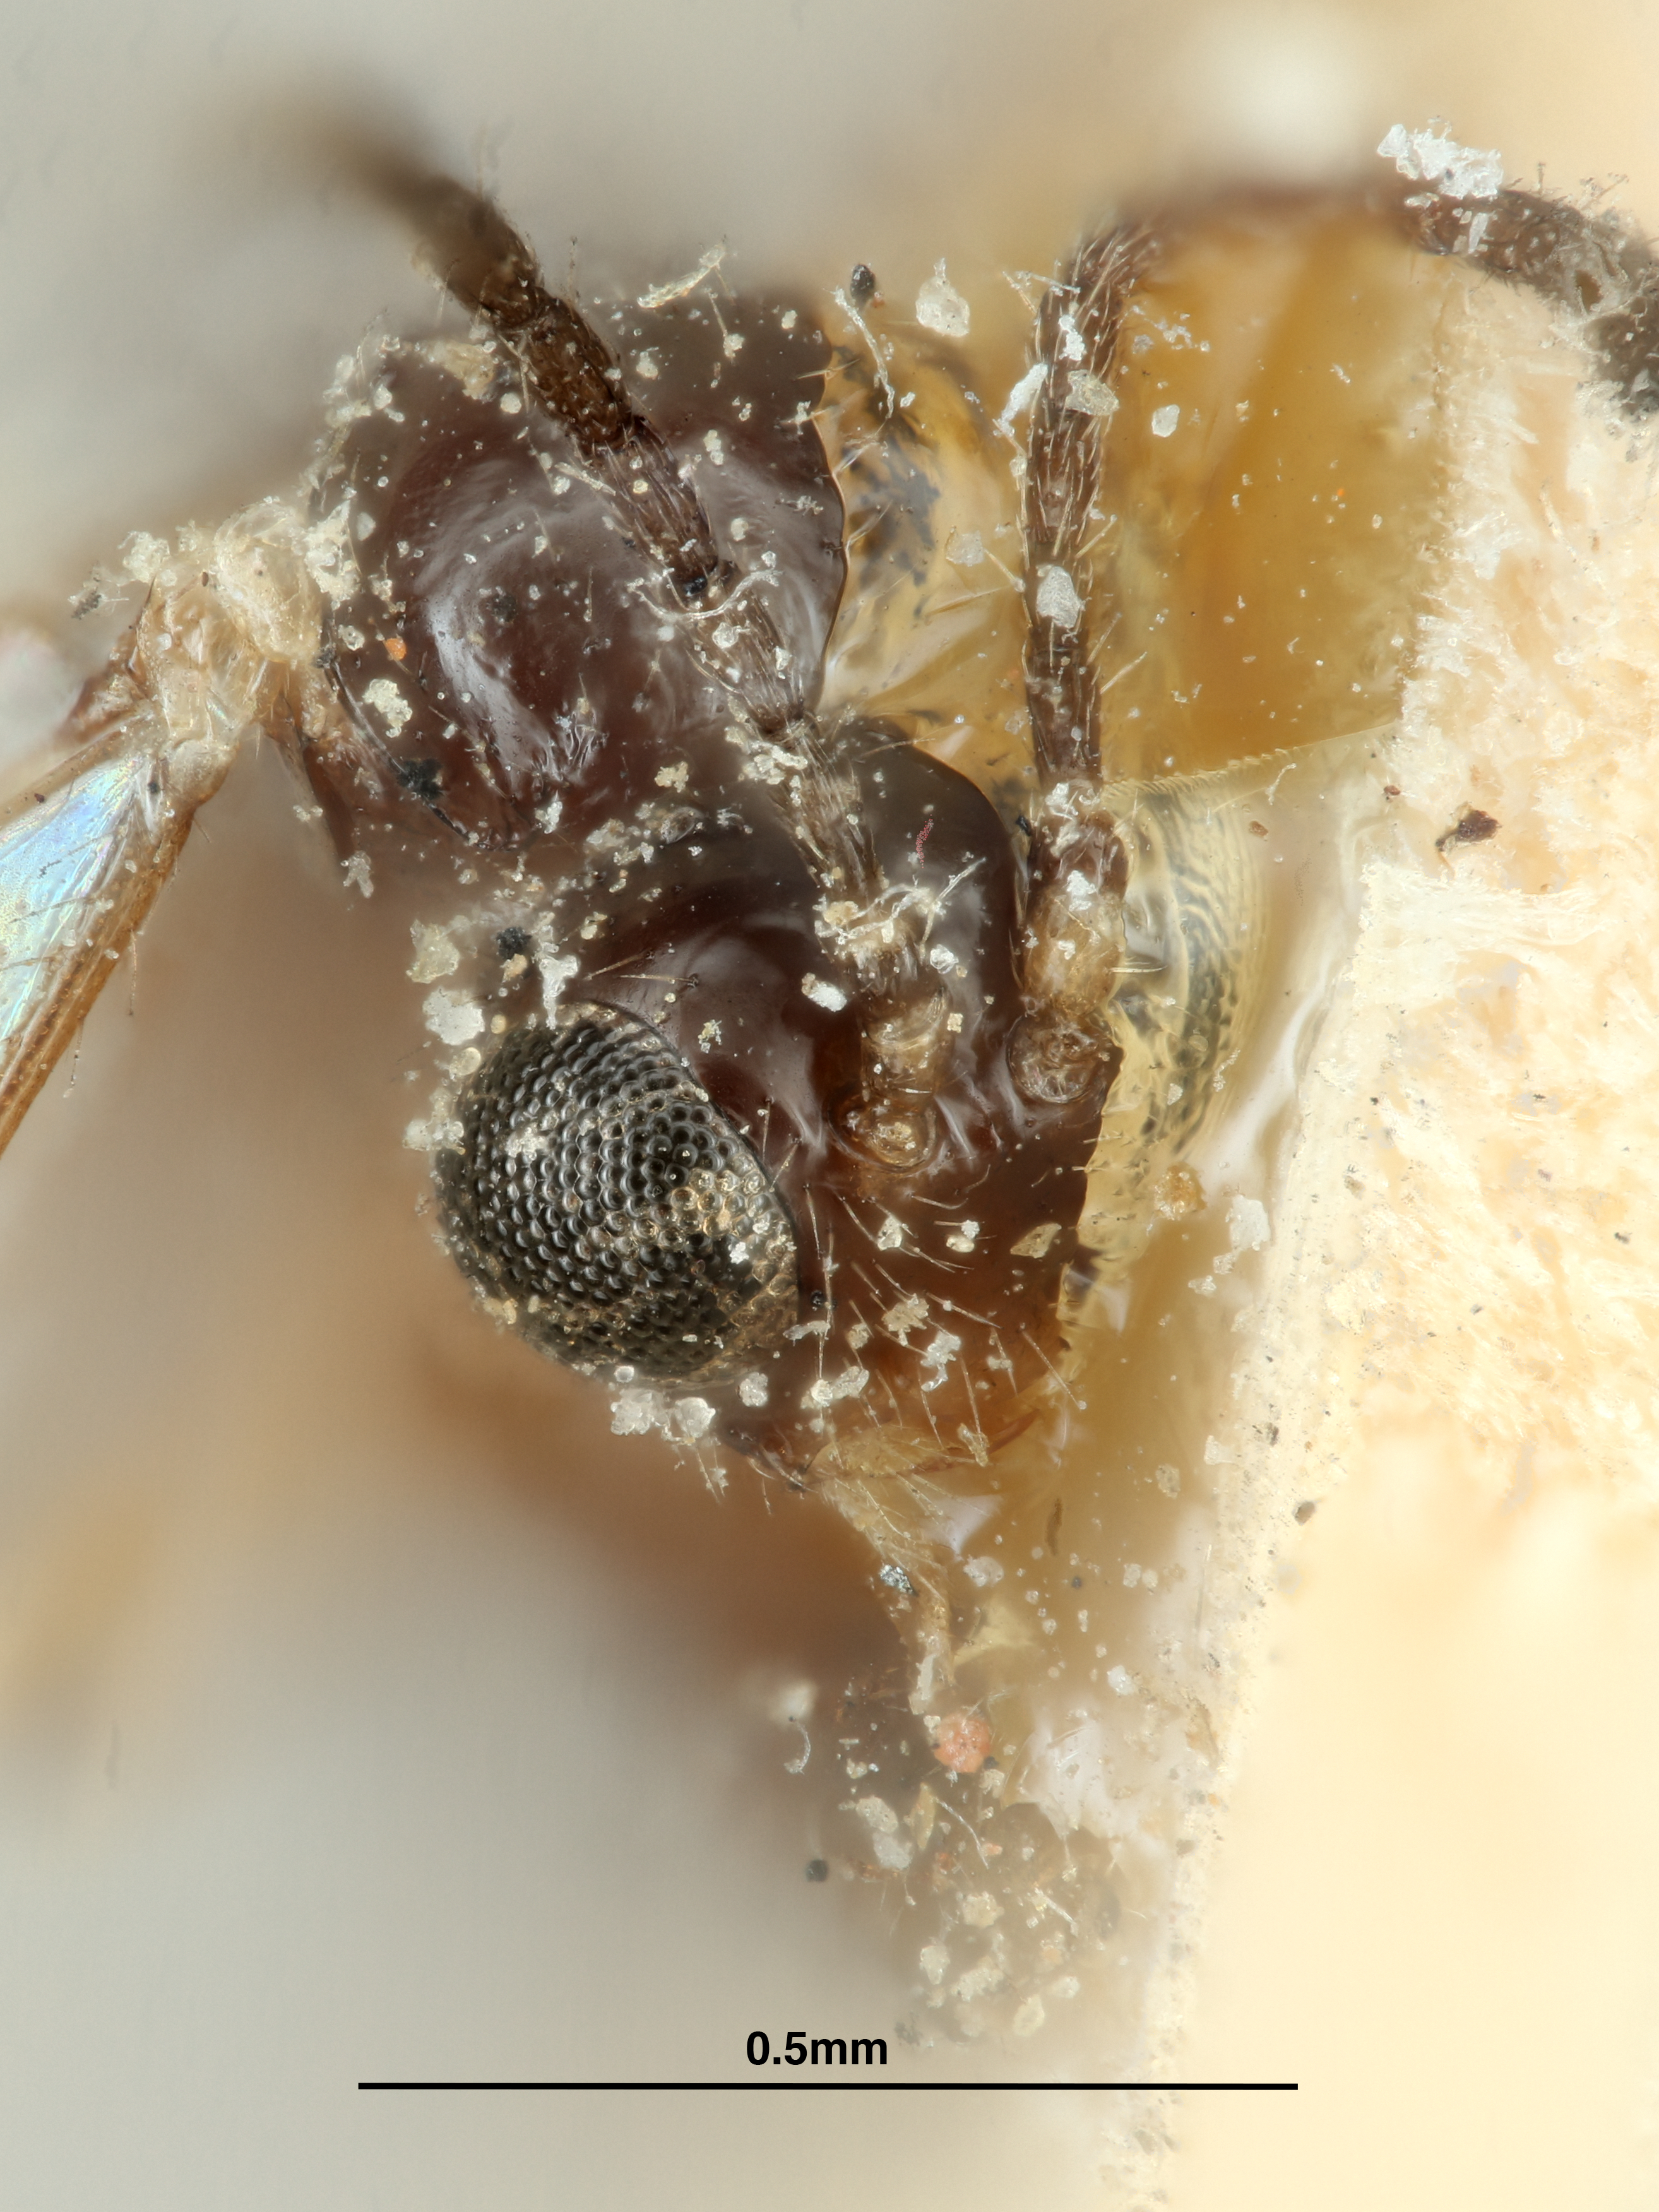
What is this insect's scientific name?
Lipolexis salicaphidis
